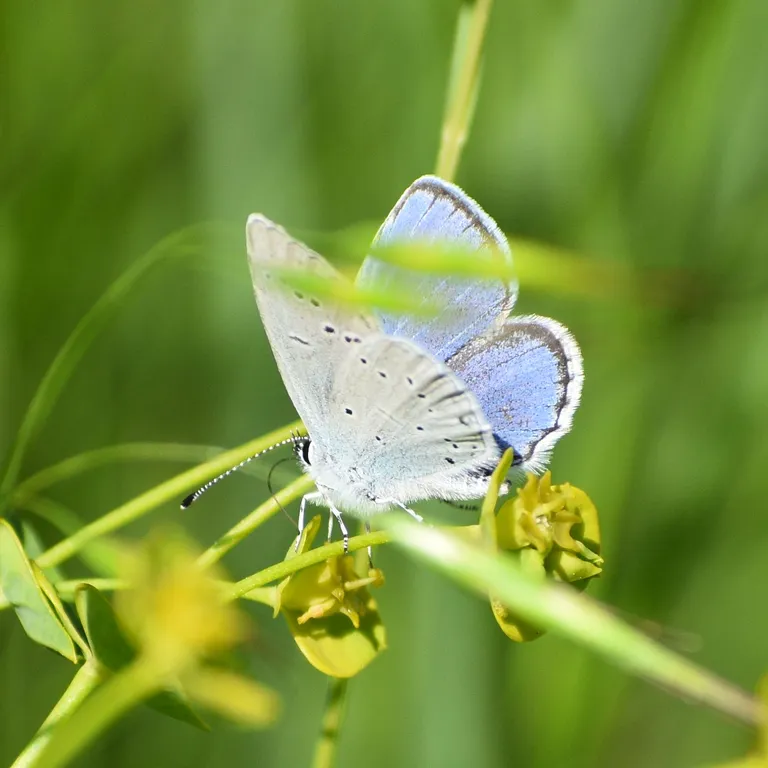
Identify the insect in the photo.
Cupido decolorata (also Elkalyce decolorata)
